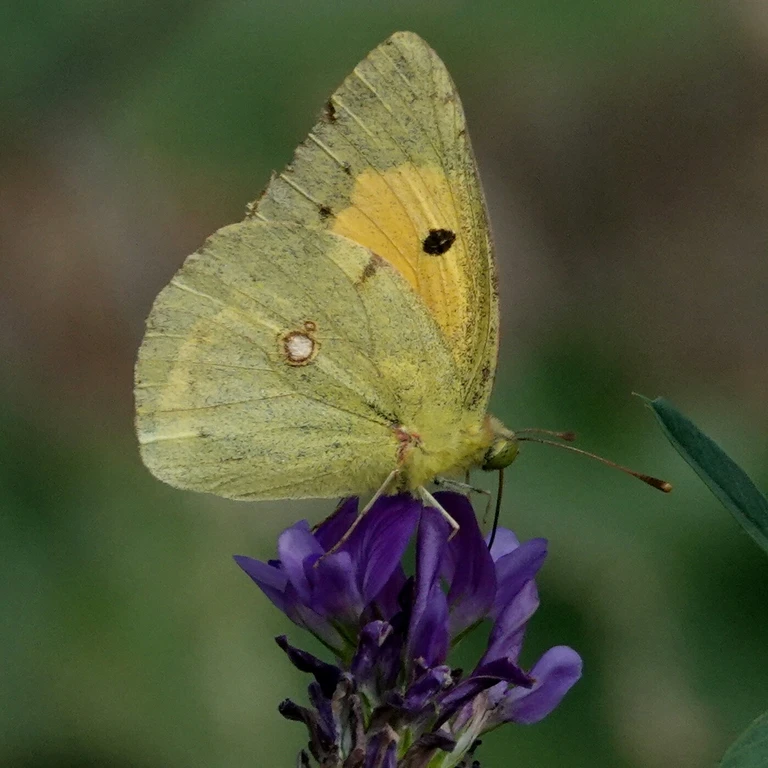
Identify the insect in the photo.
Colias croceus
